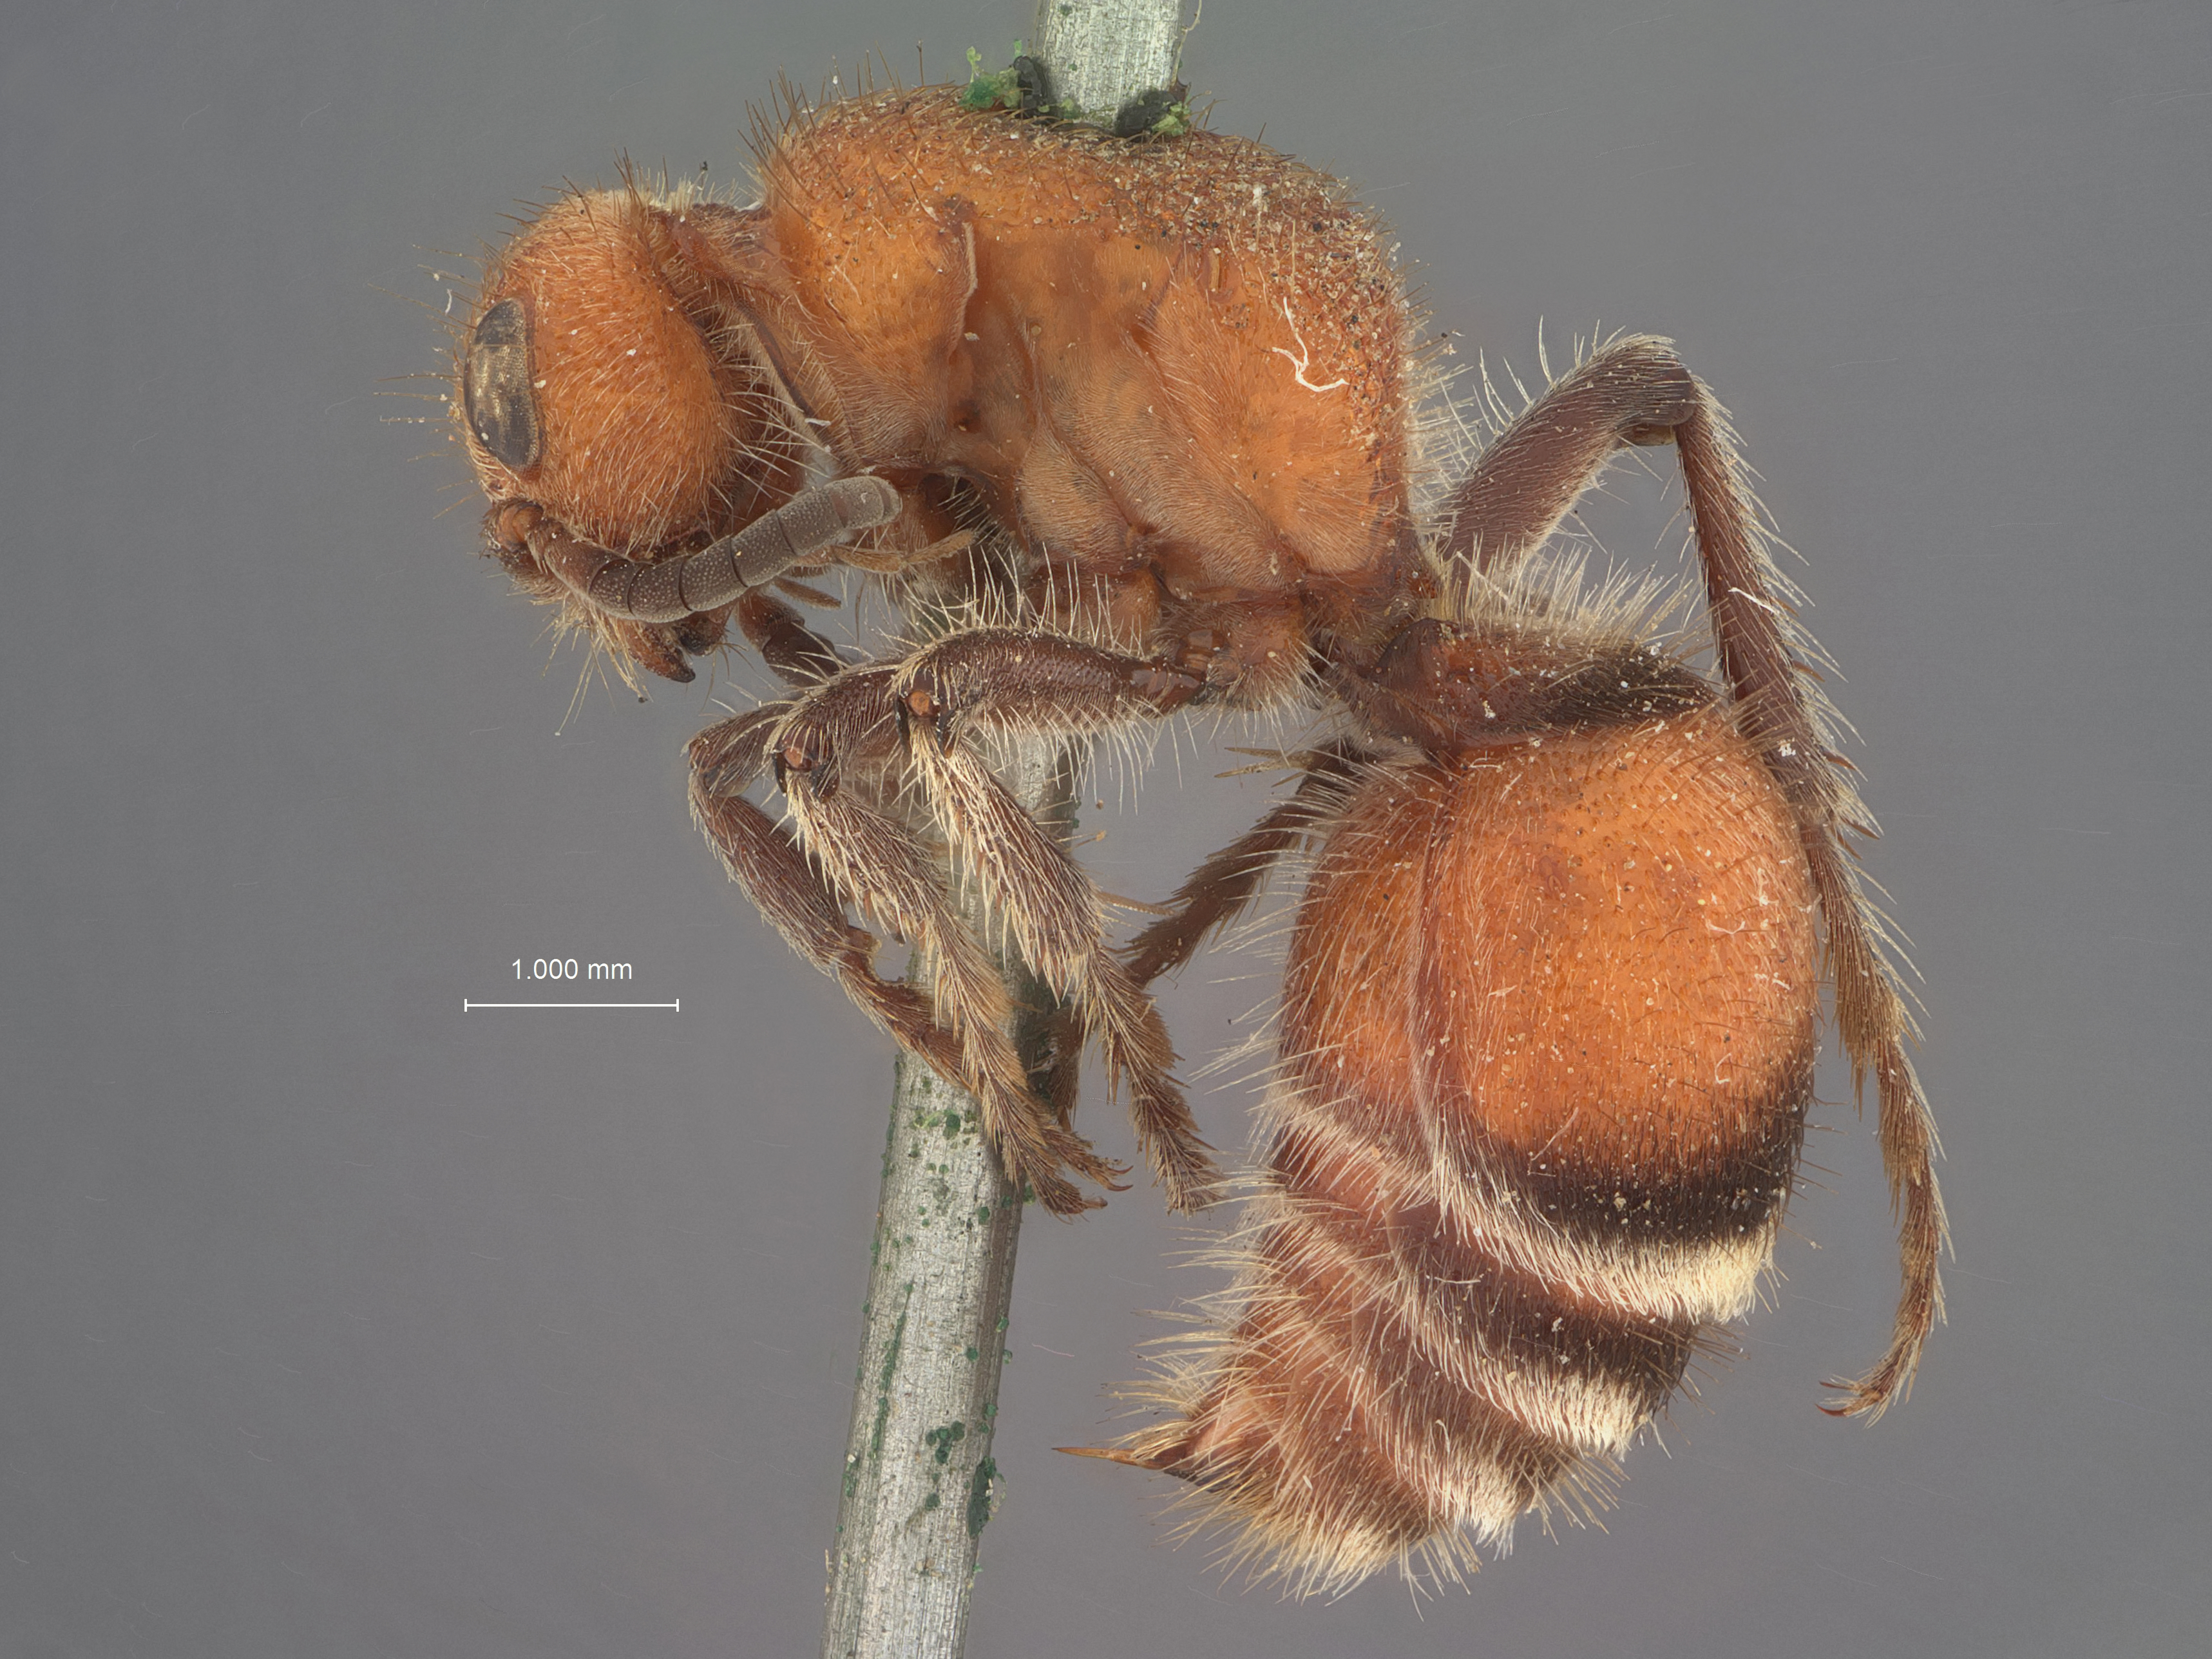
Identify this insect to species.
Timulla dubitatiformis
